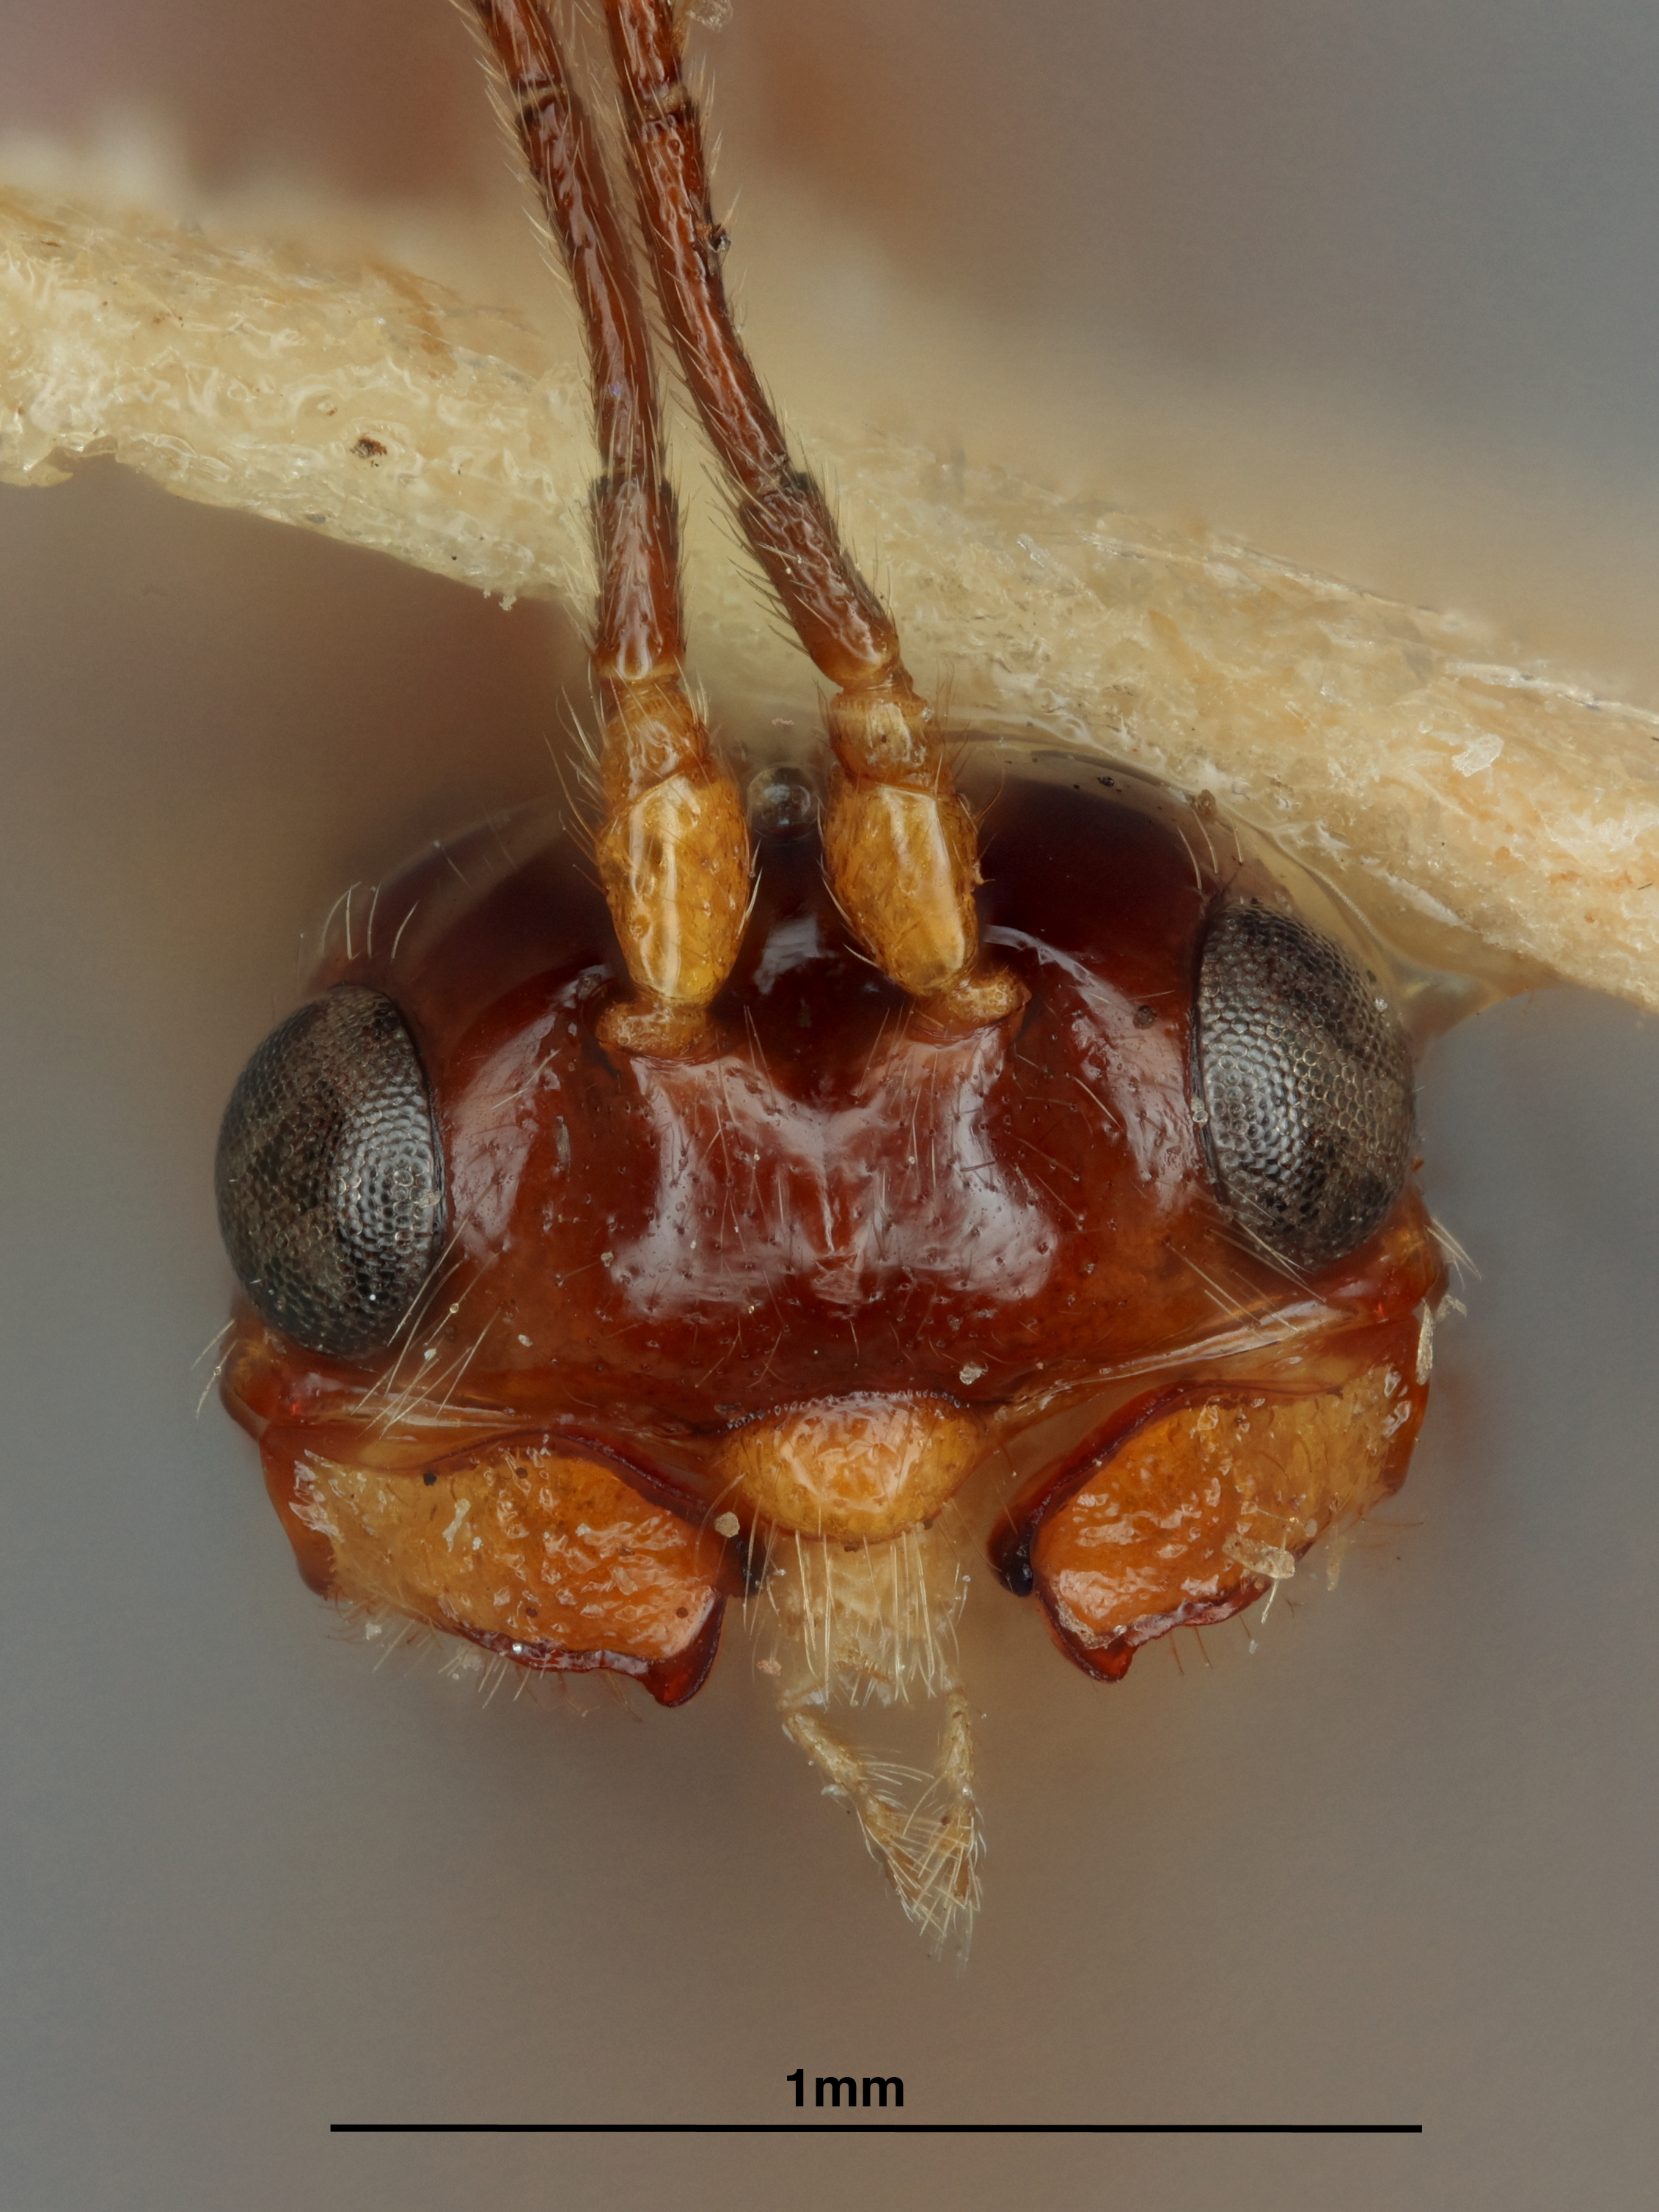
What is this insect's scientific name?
Phaenocarpa notaulica
